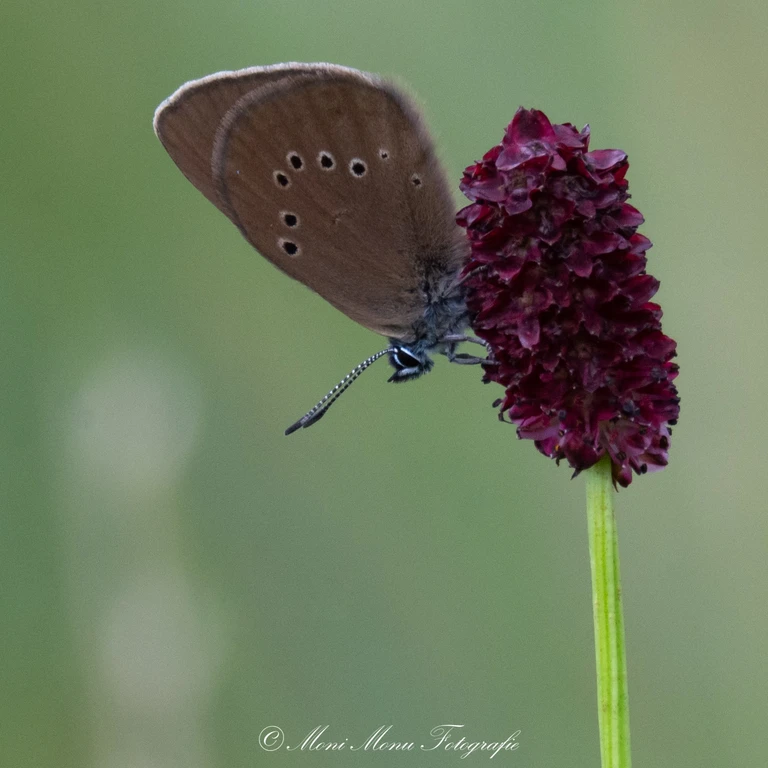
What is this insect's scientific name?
Phengaris nausithous (also Maculinea nausithous)
